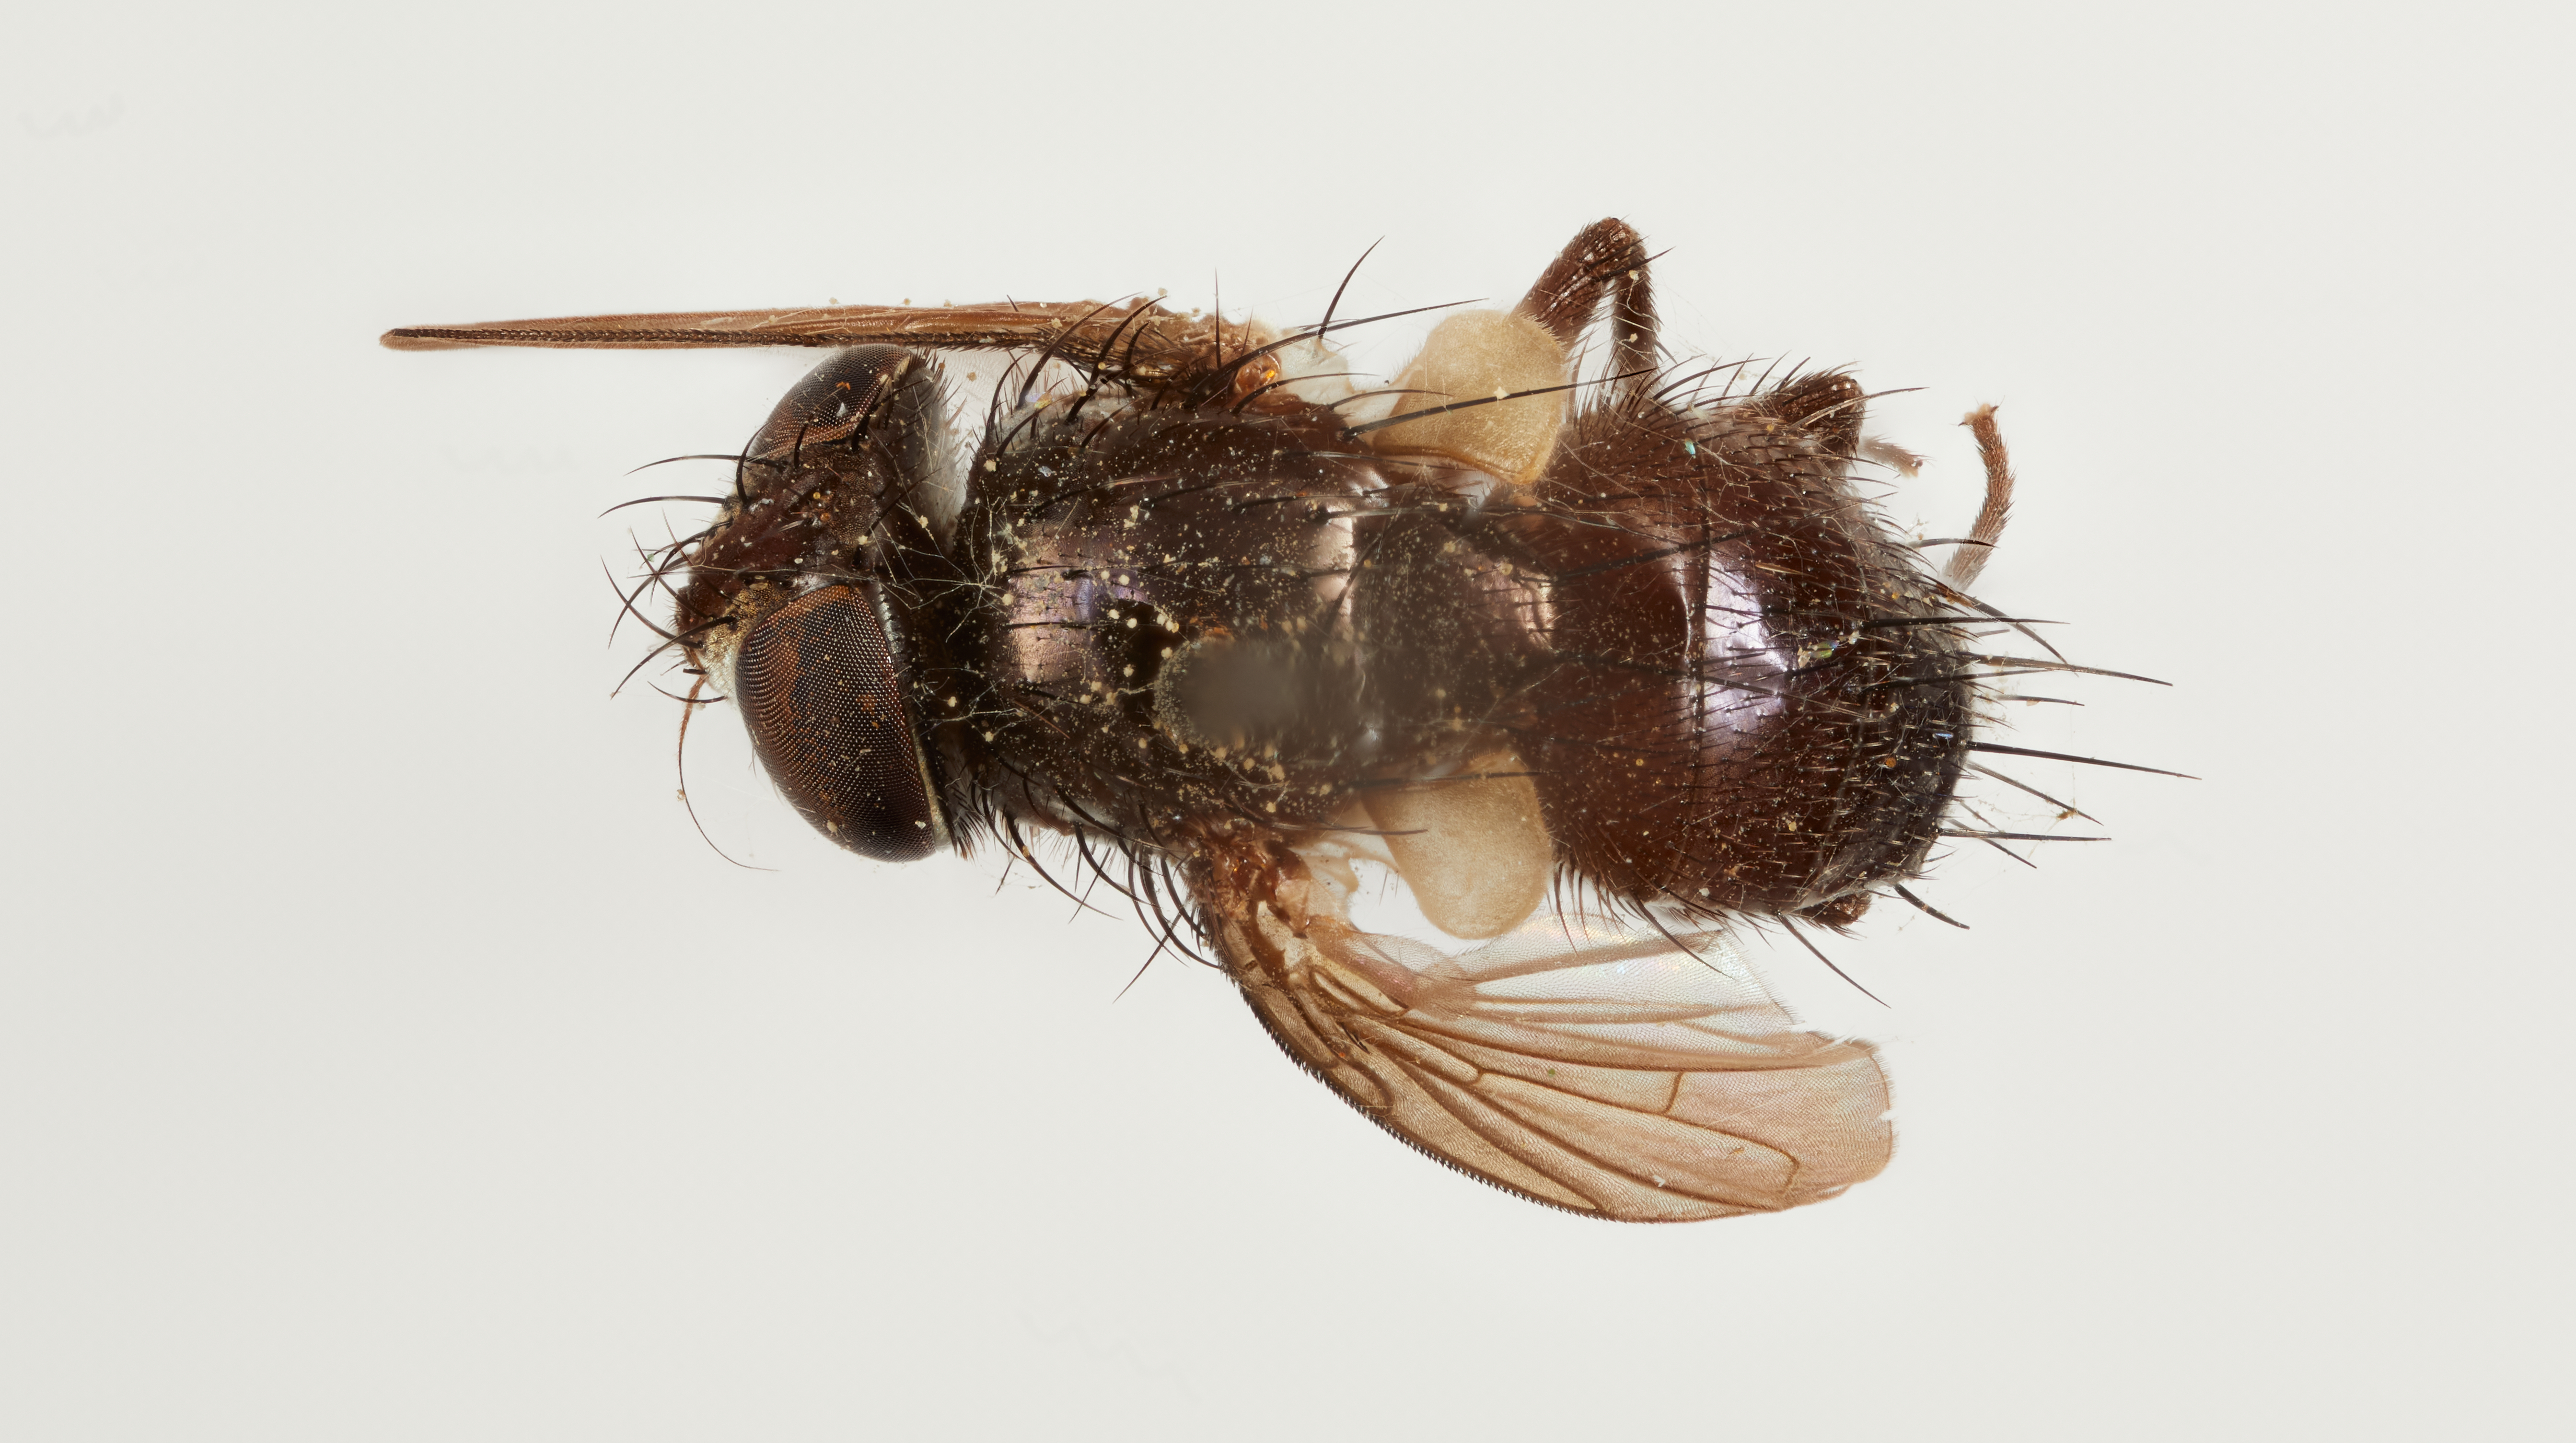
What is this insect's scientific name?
Bolodoria yahuarmayana
